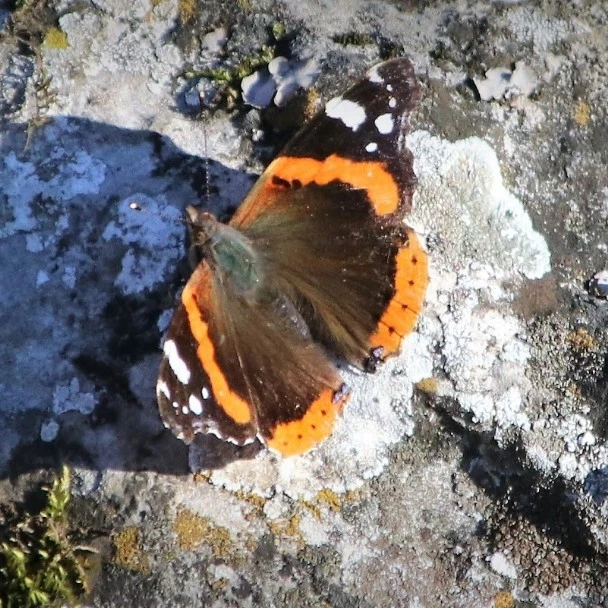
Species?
Vanessa atalanta
